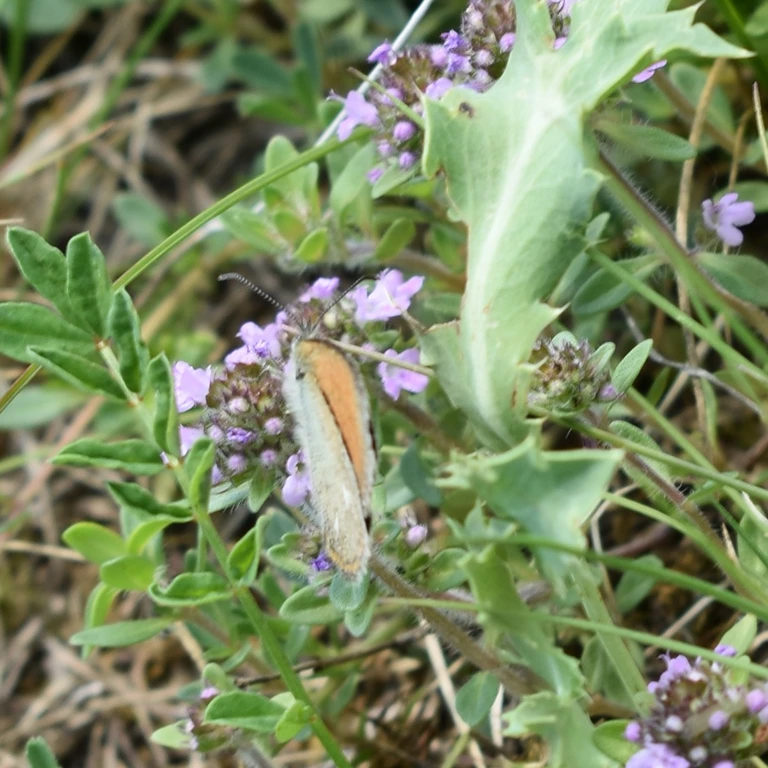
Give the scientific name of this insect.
Coenonympha glycerion (also Coenonympha iphis)
